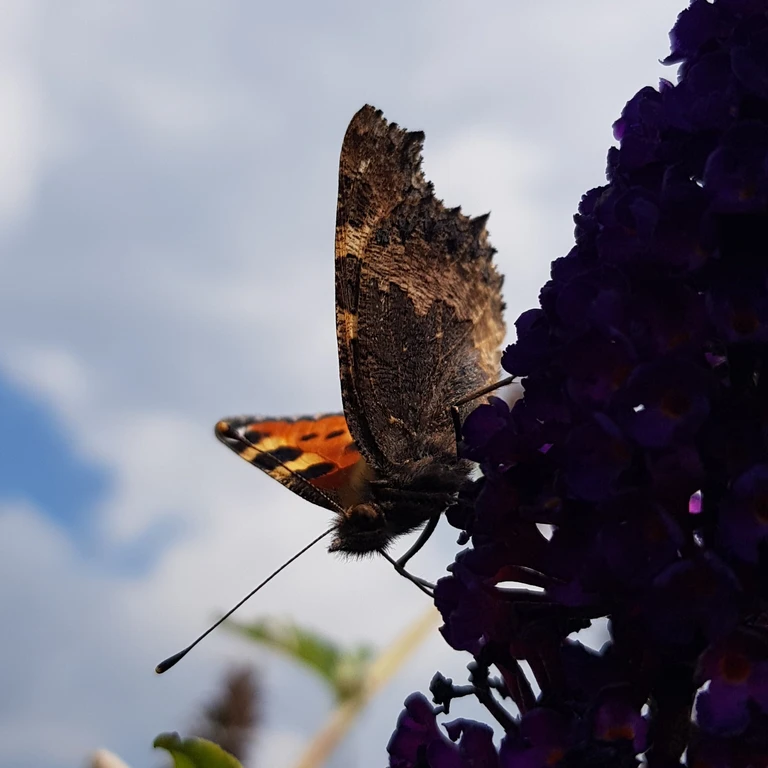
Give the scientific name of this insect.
Aglais urticae
